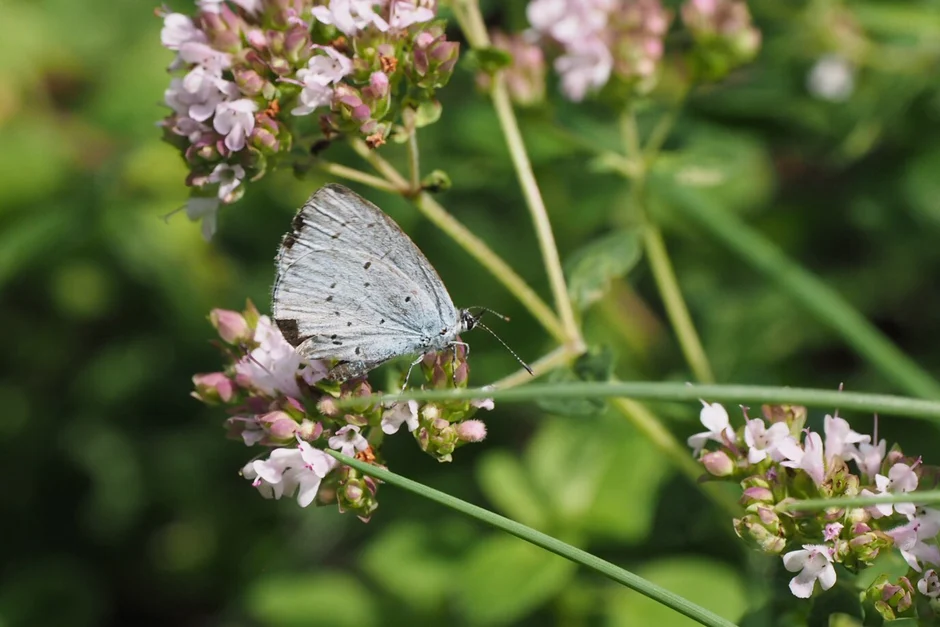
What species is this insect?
Celastrina argiolus
